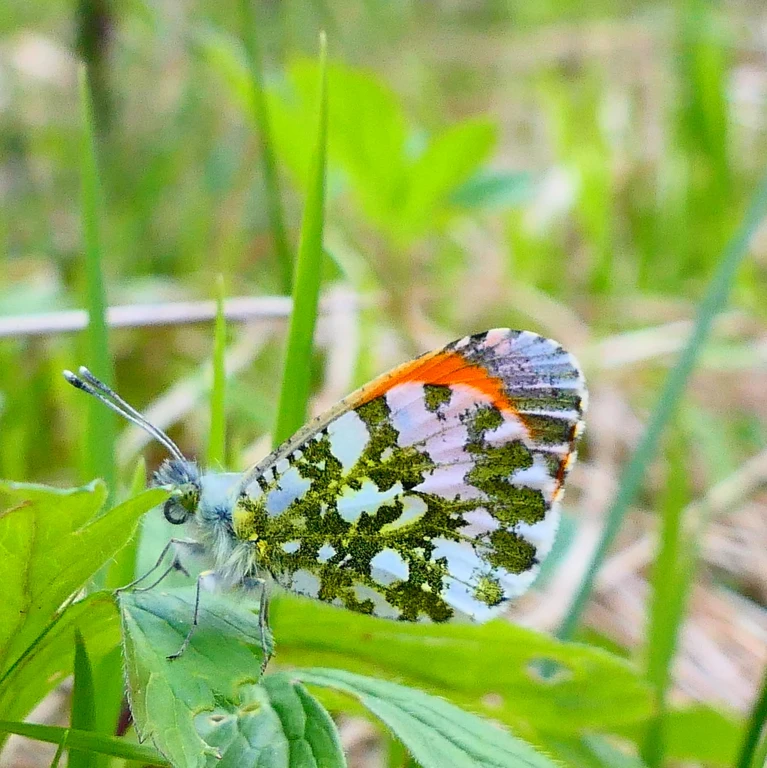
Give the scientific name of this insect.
Anthocharis cardamines
